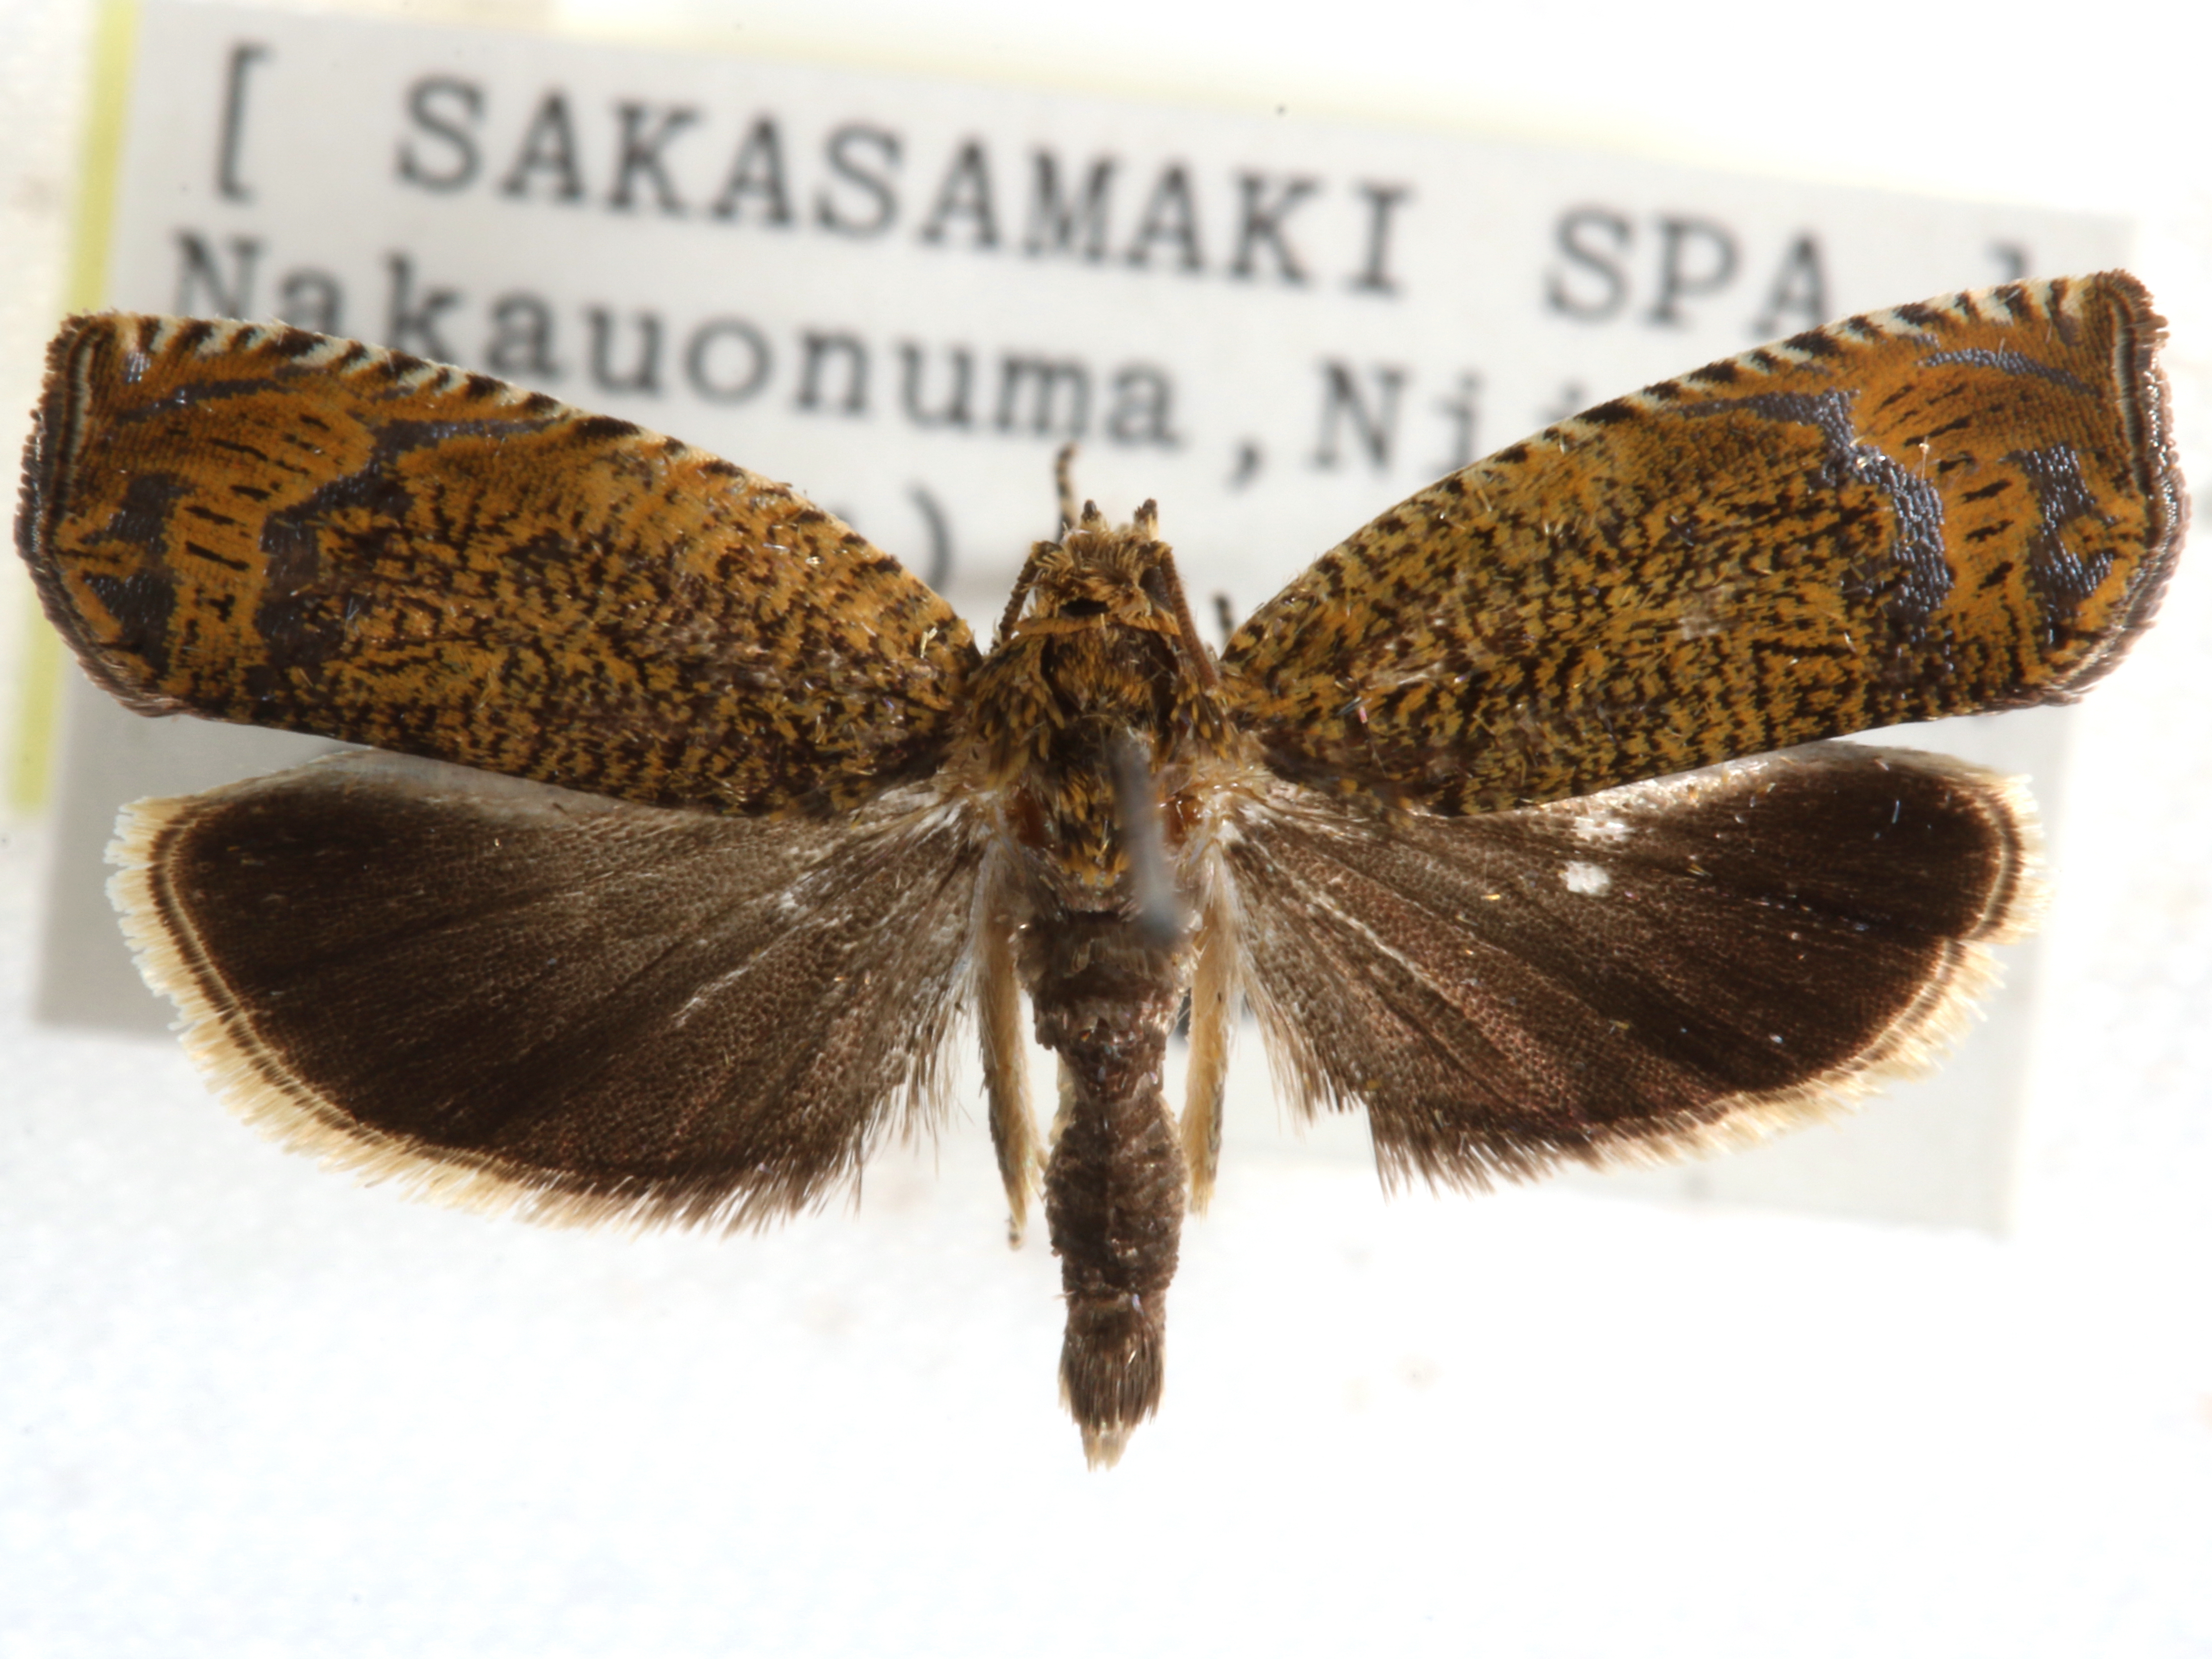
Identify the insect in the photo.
Pseudohedya retracta
